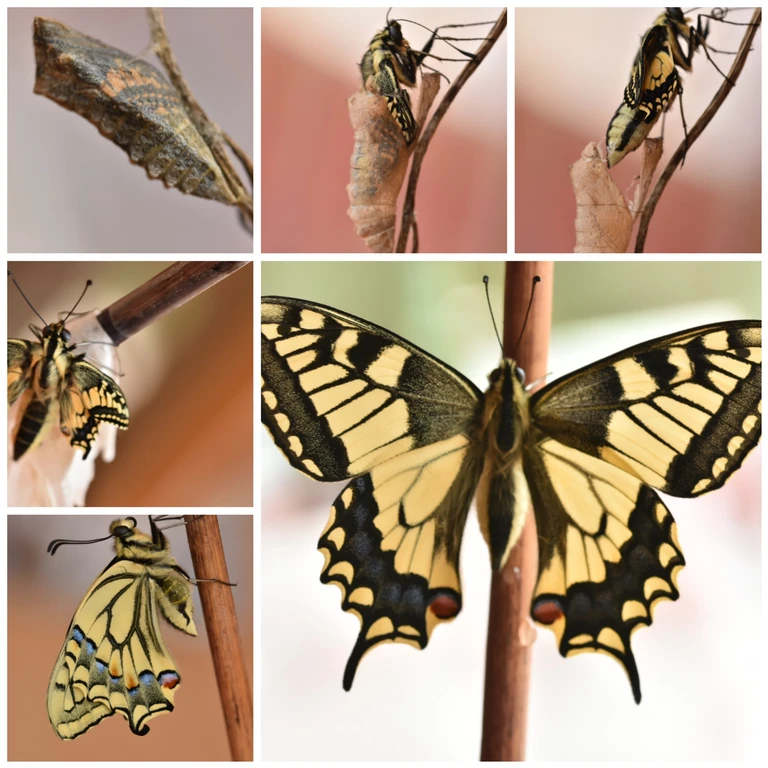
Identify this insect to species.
Papilio machaon
